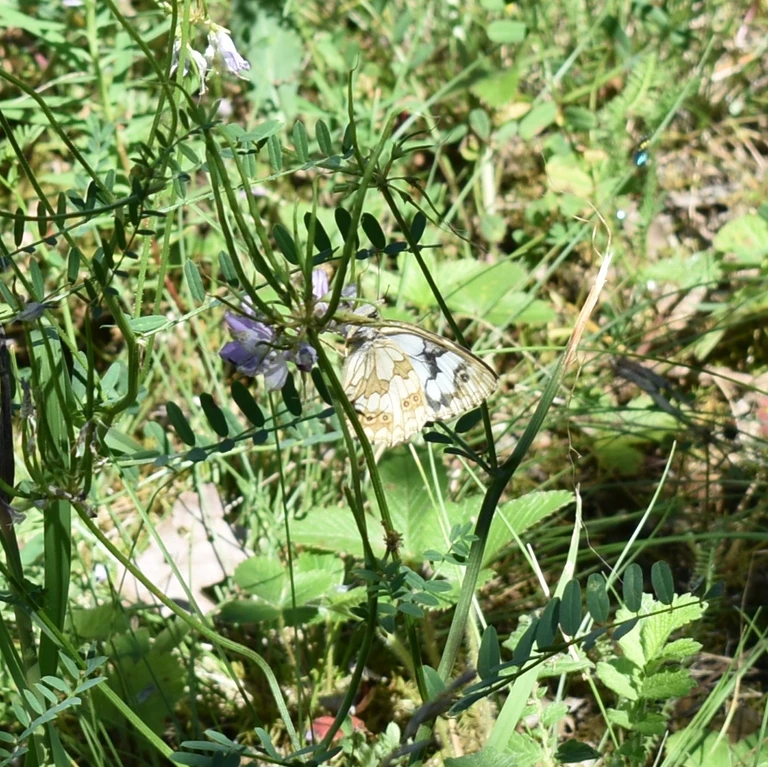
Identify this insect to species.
Melanargia galathea
